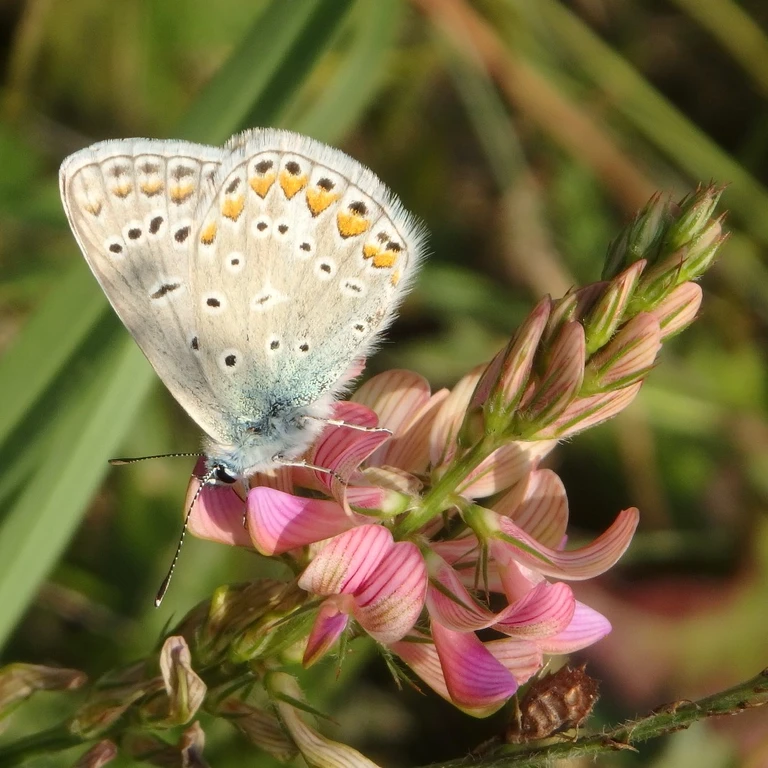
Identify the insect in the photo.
Polyommatus icarus
